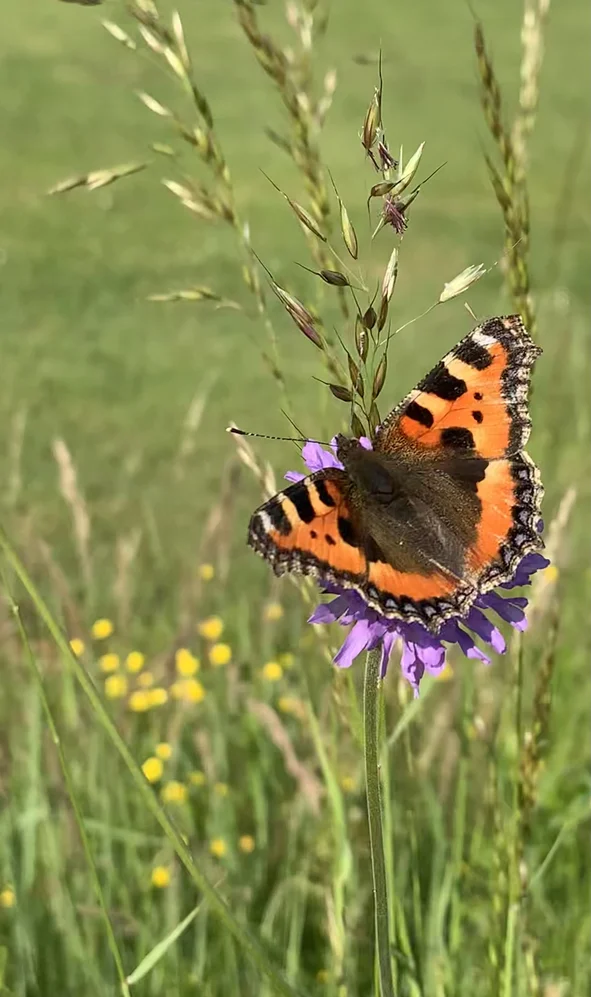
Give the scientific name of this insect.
Aglais urticae
